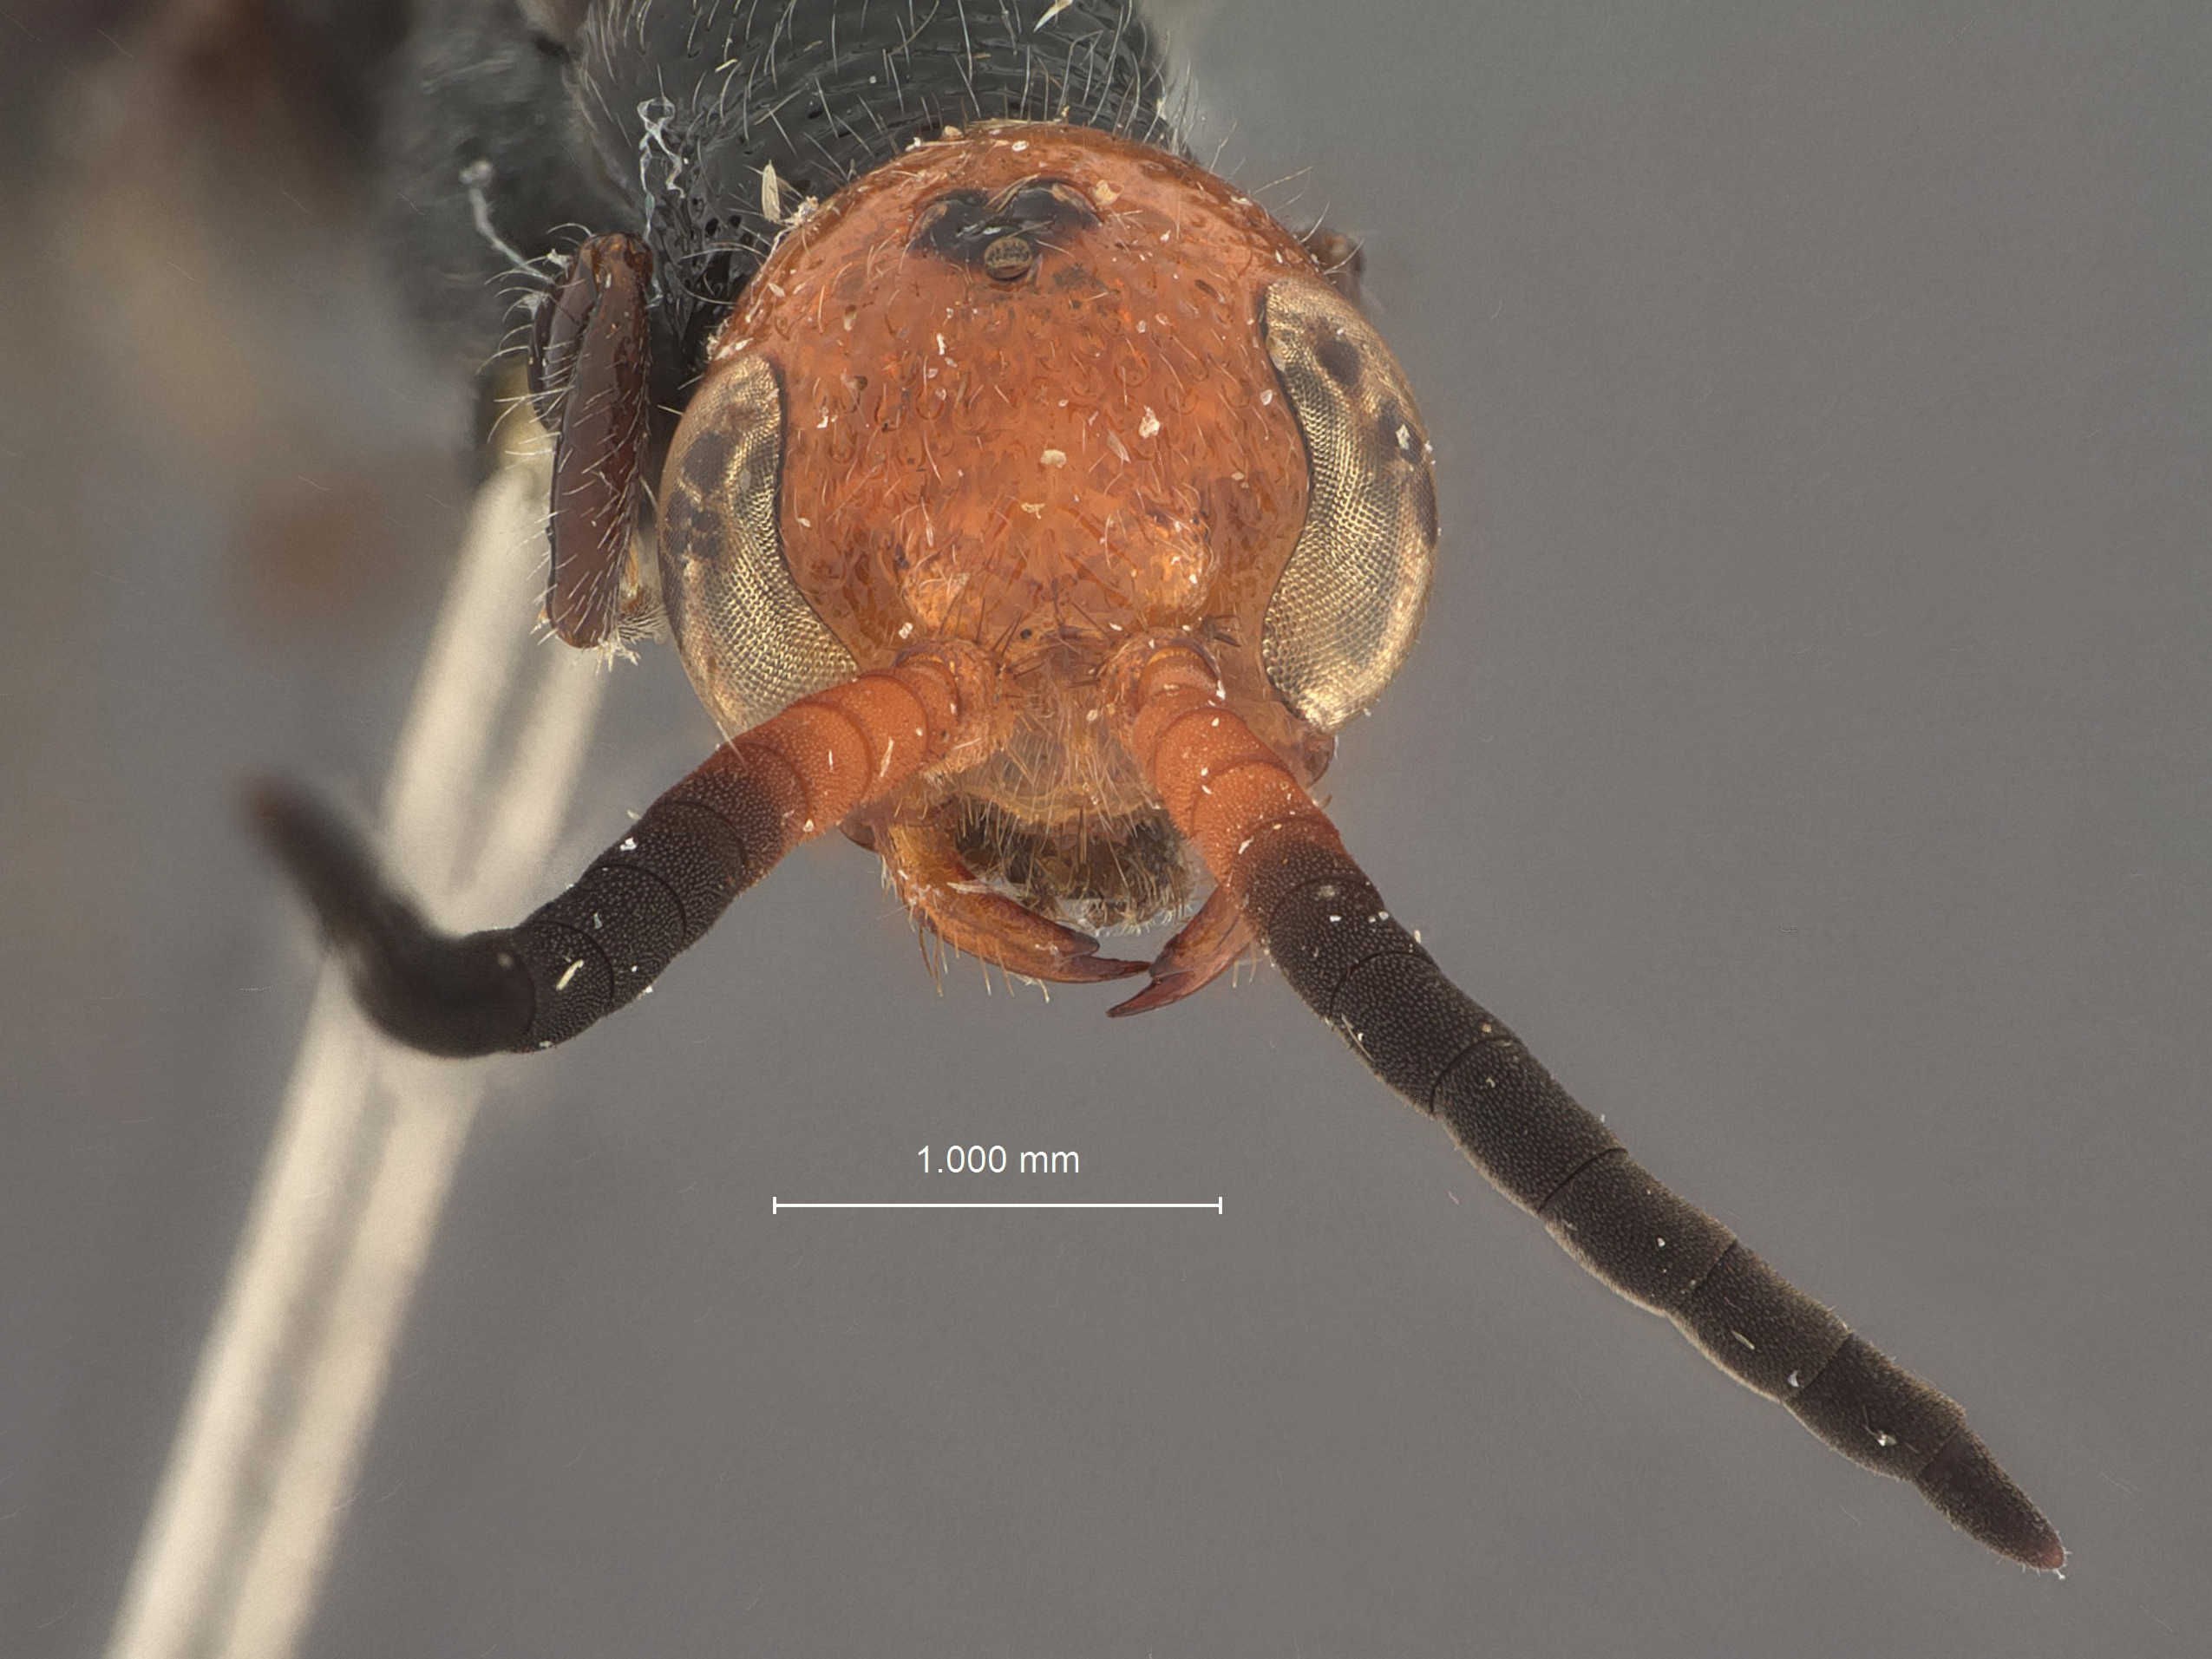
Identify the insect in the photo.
Hylomesa anomala
